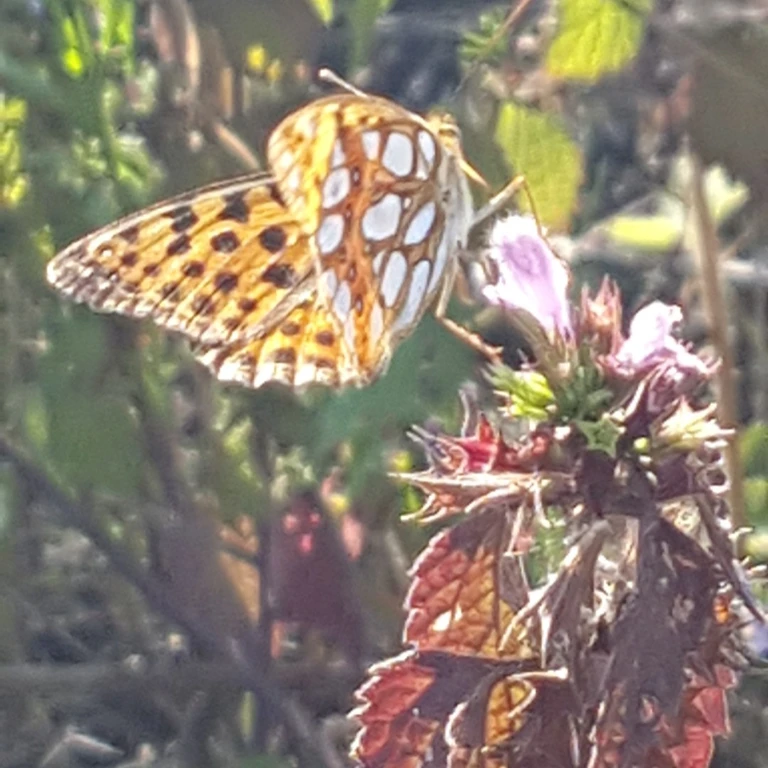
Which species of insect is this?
Issoria lathonia
